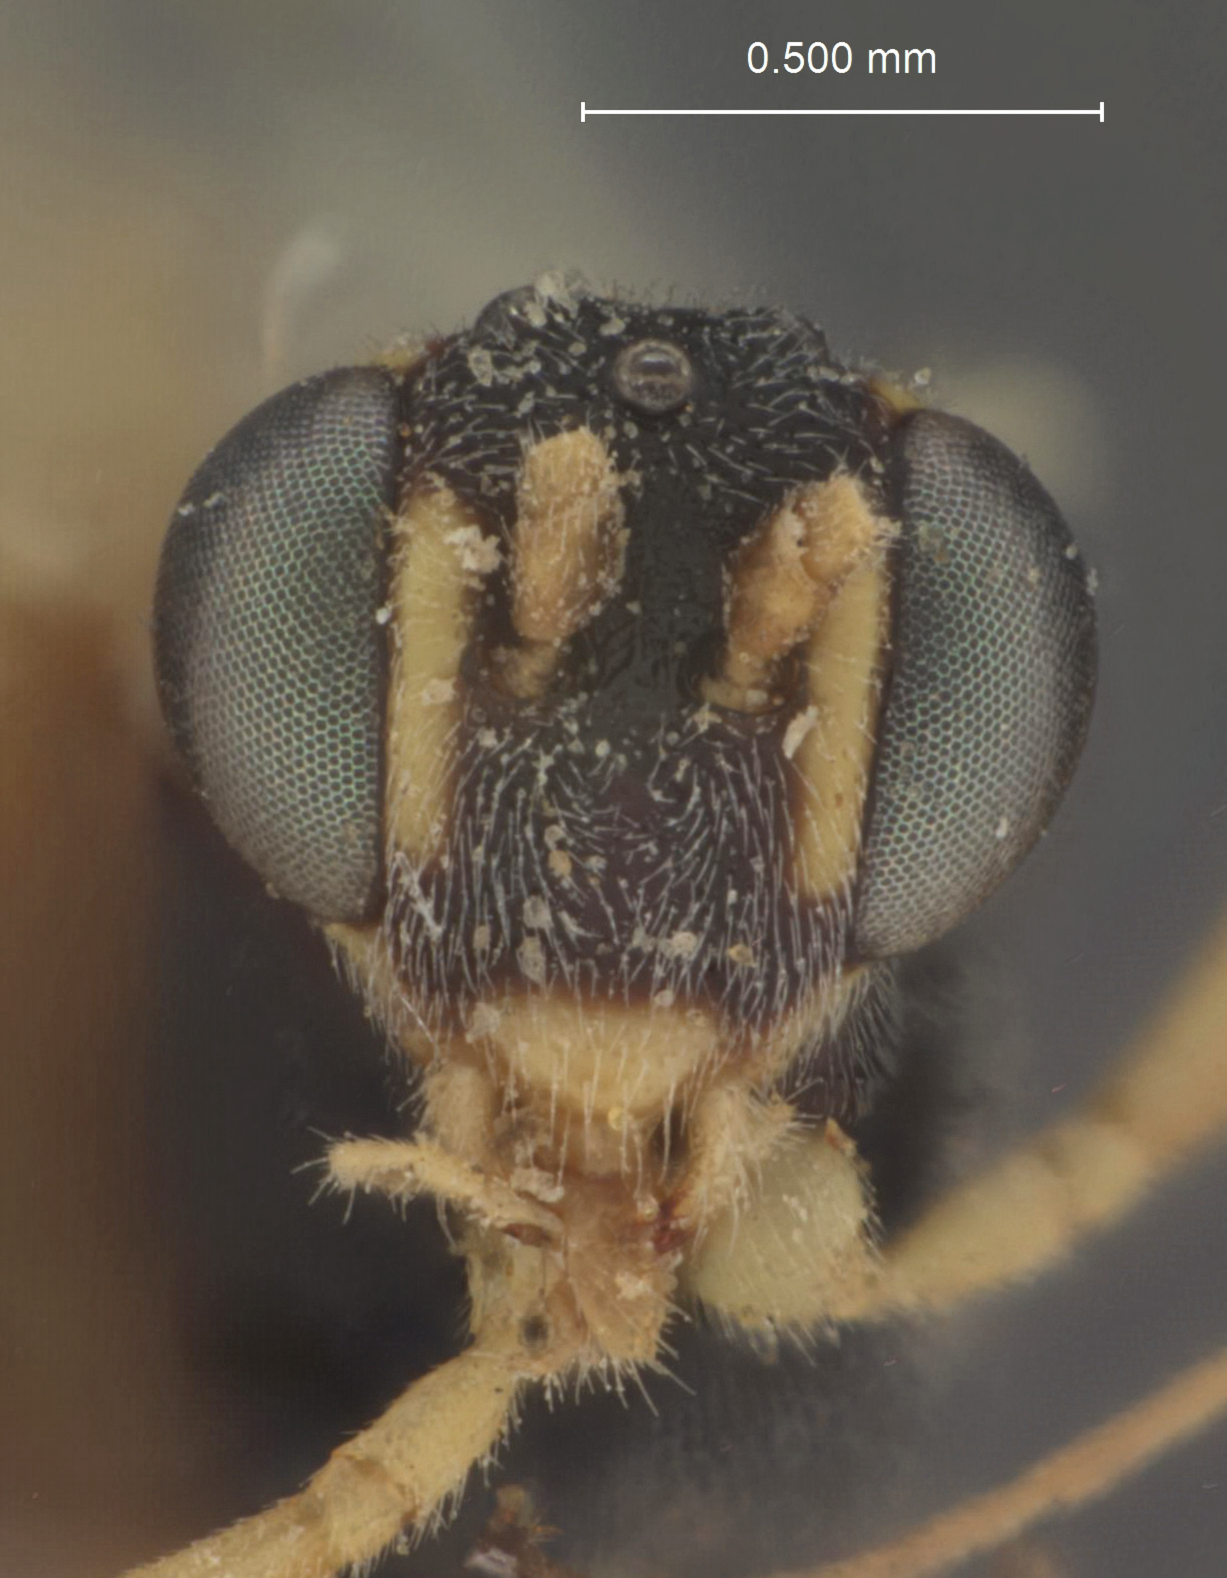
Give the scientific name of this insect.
Cremastus conformis
